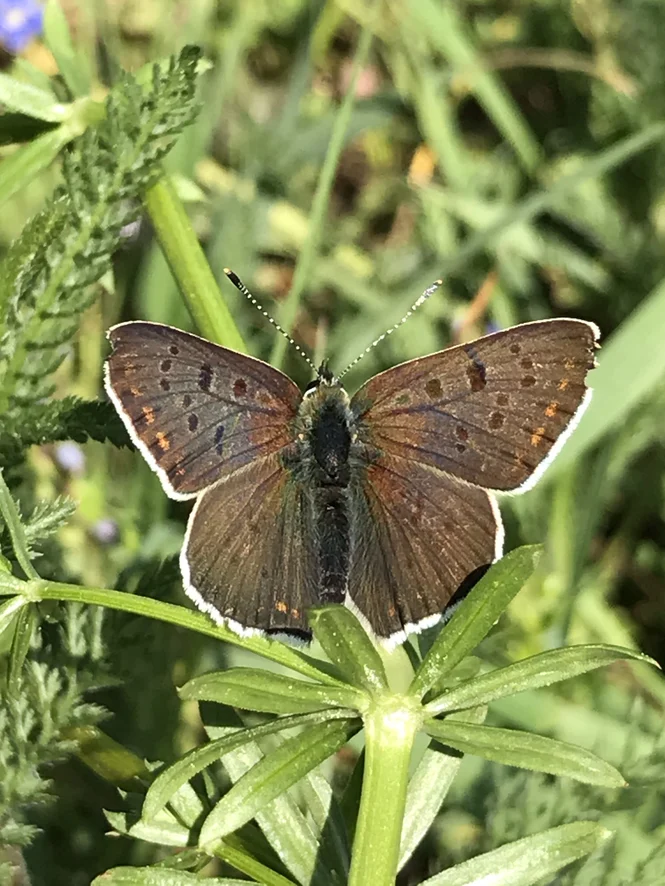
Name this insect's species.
Lycaena tityrus (also Loweia tityrus)
